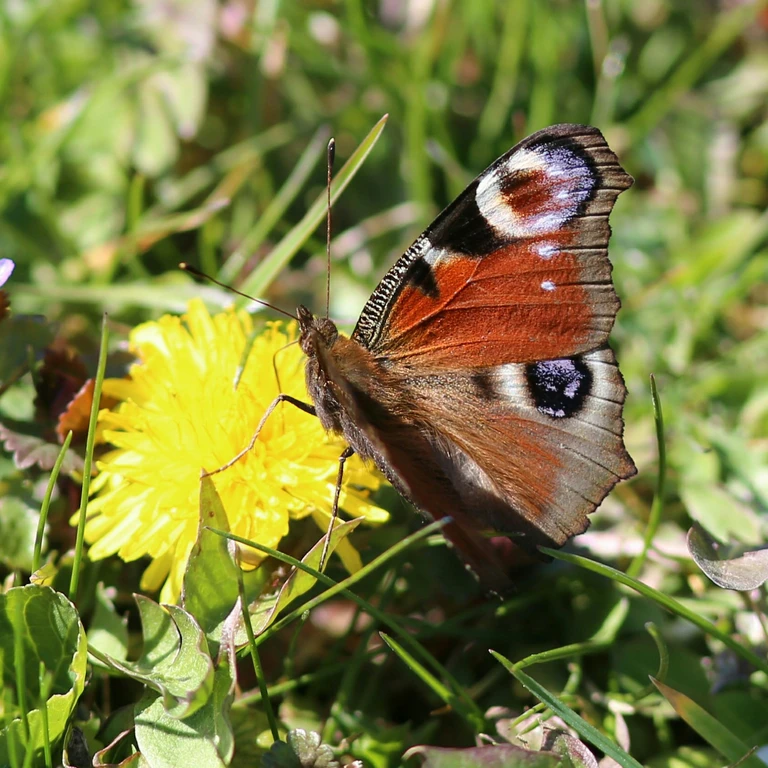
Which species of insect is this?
Aglais io
